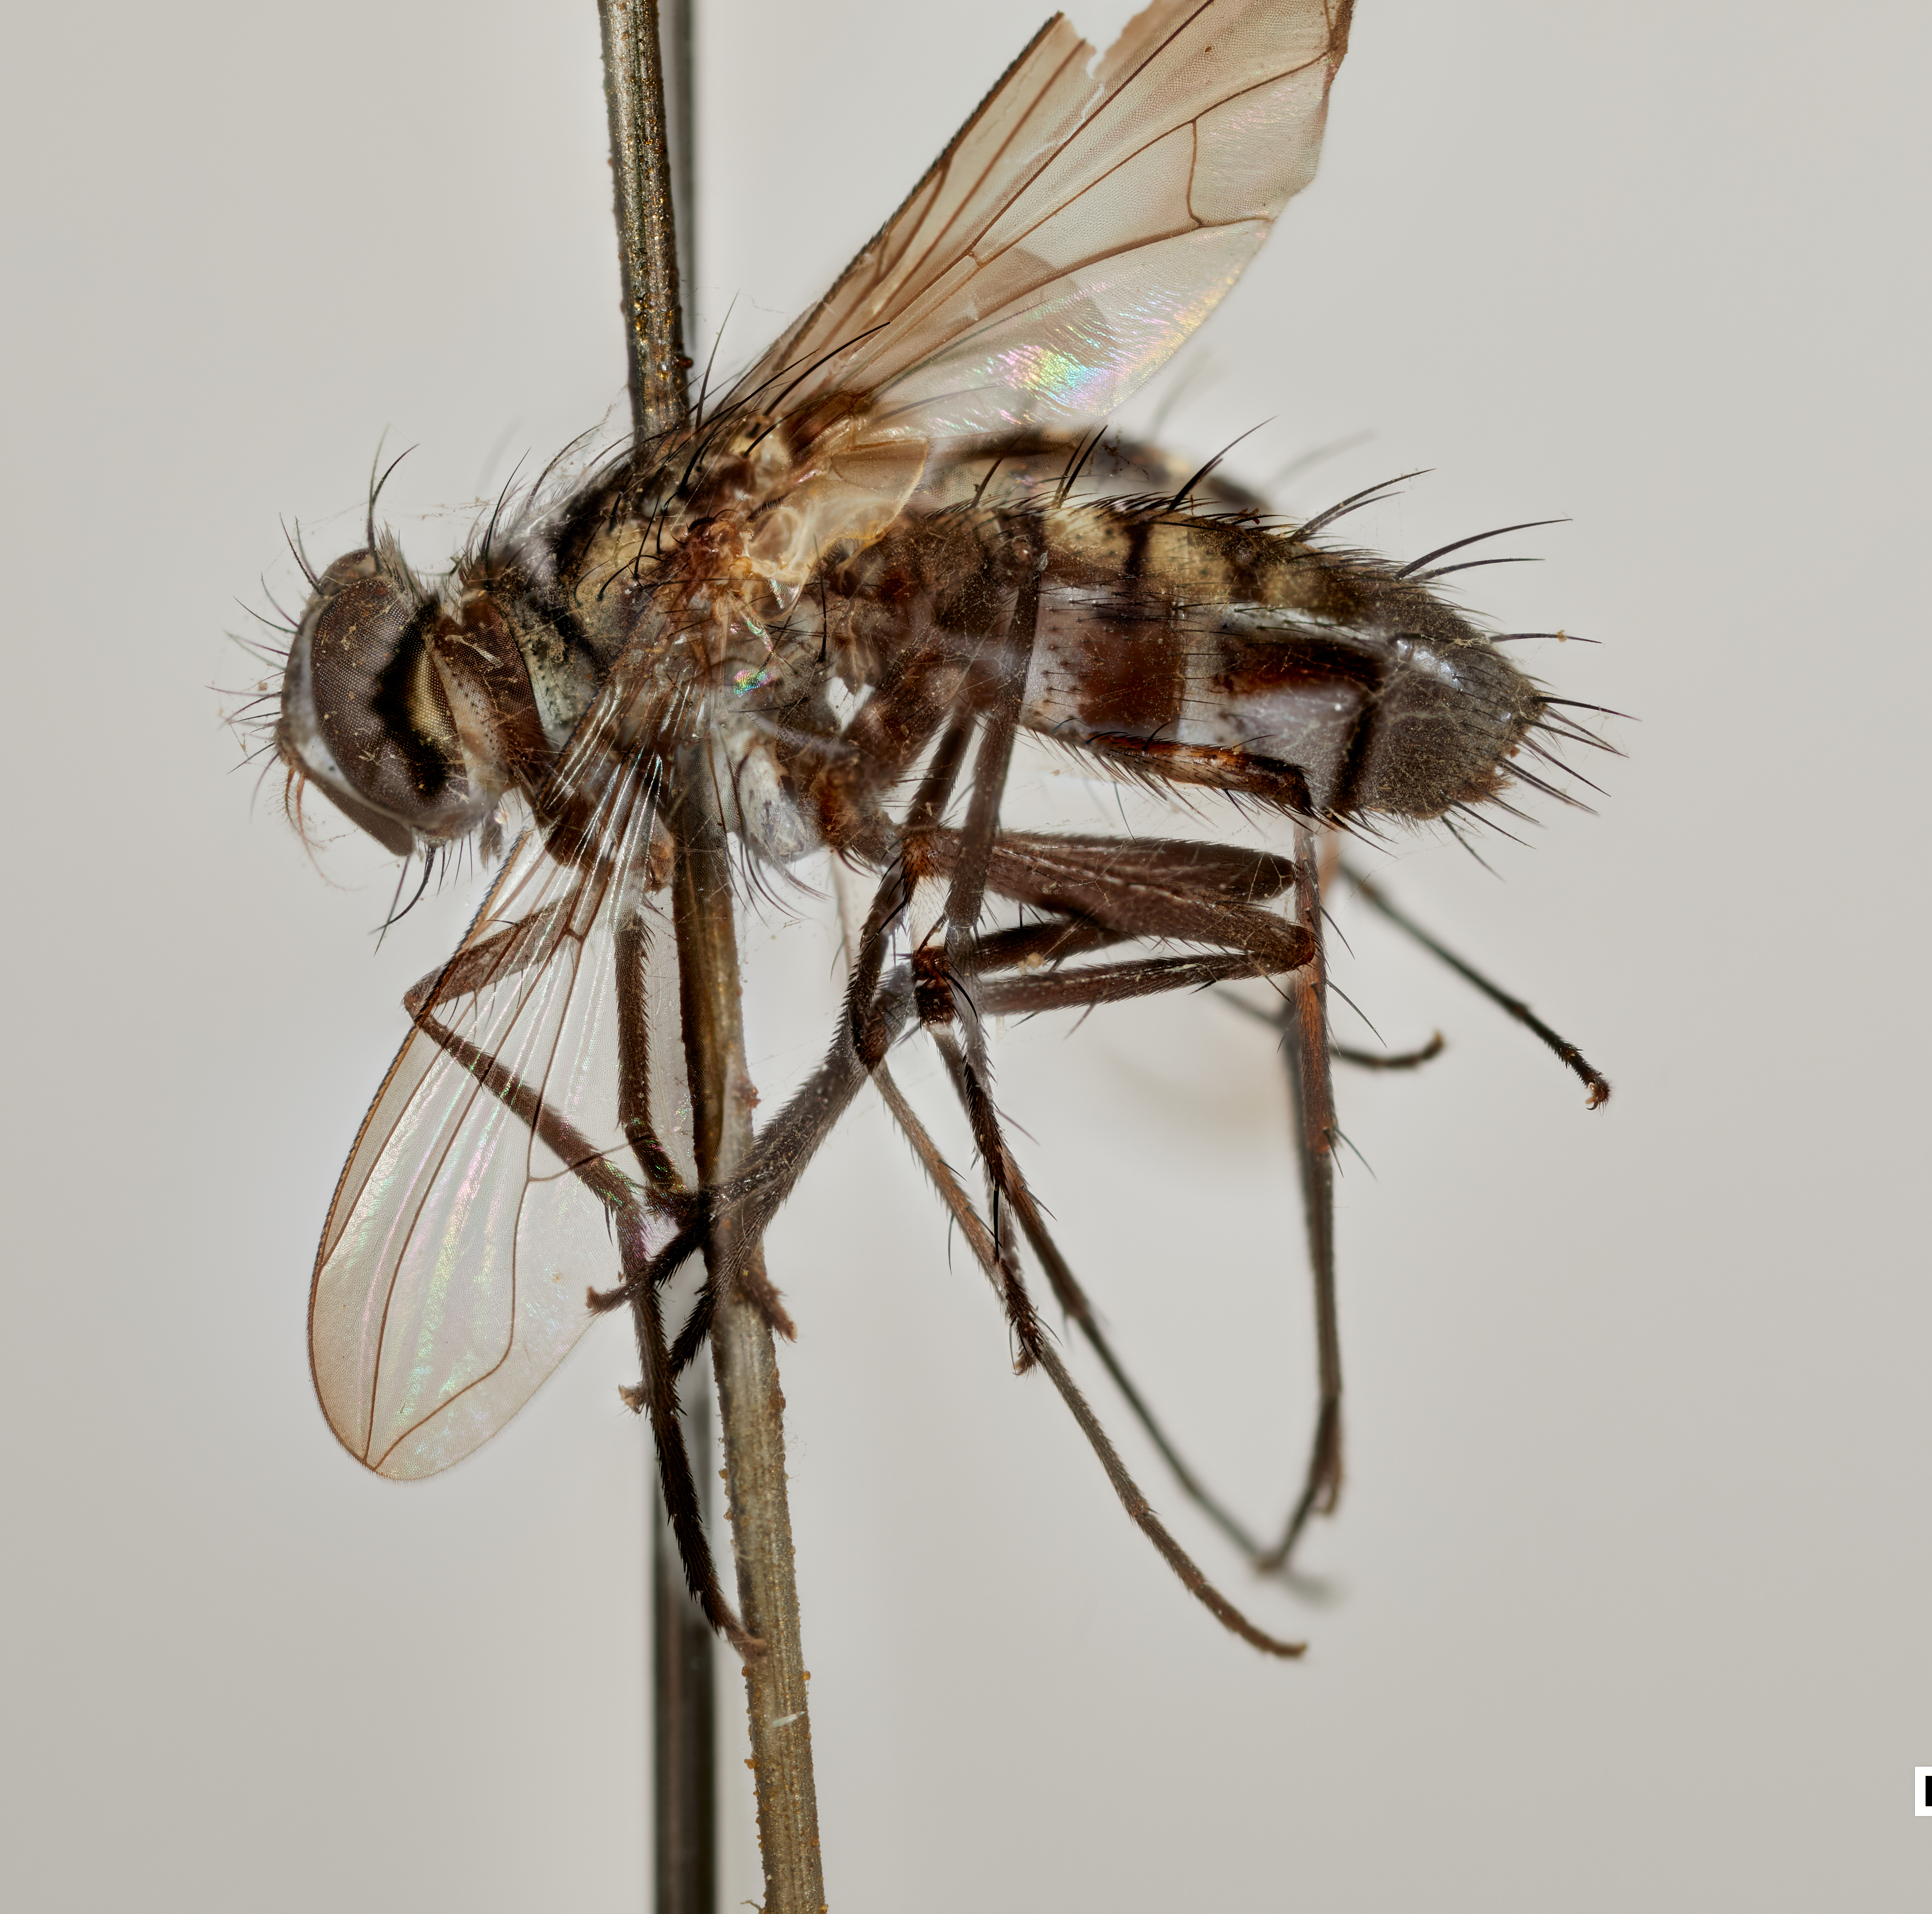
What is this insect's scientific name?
Eomintho equatorialis
